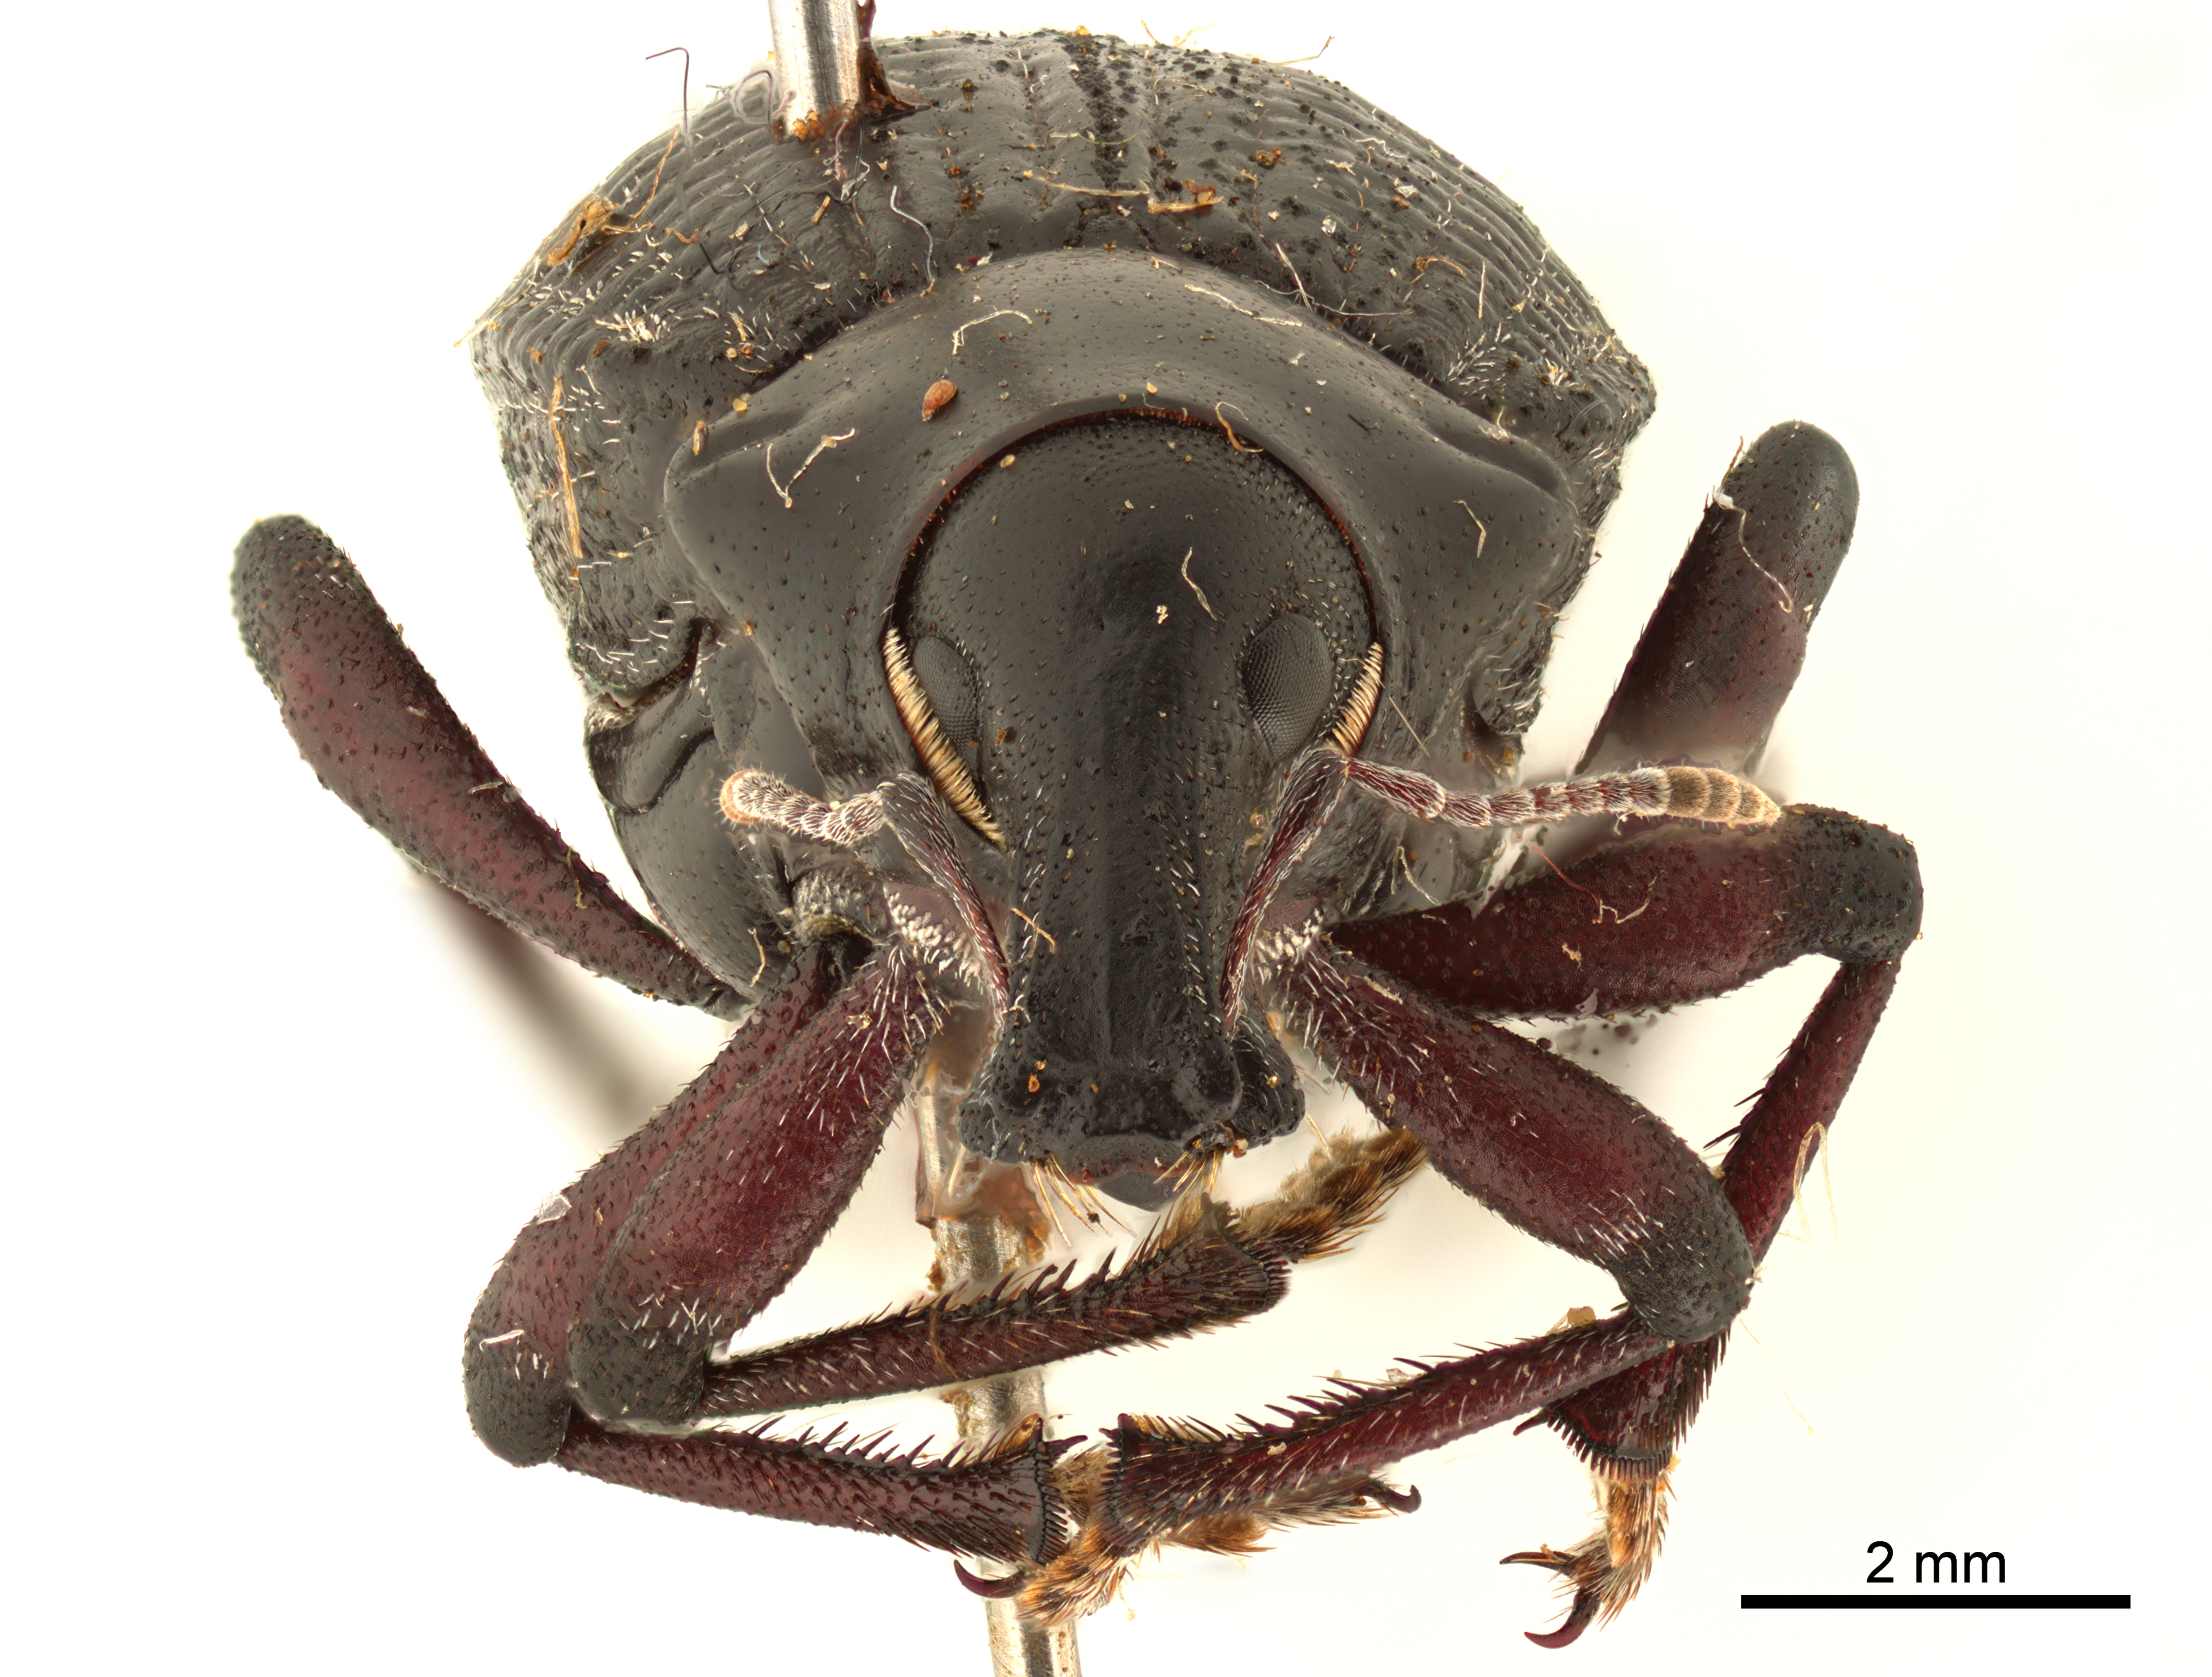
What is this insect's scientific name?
Cylydrorhinus angulatus
